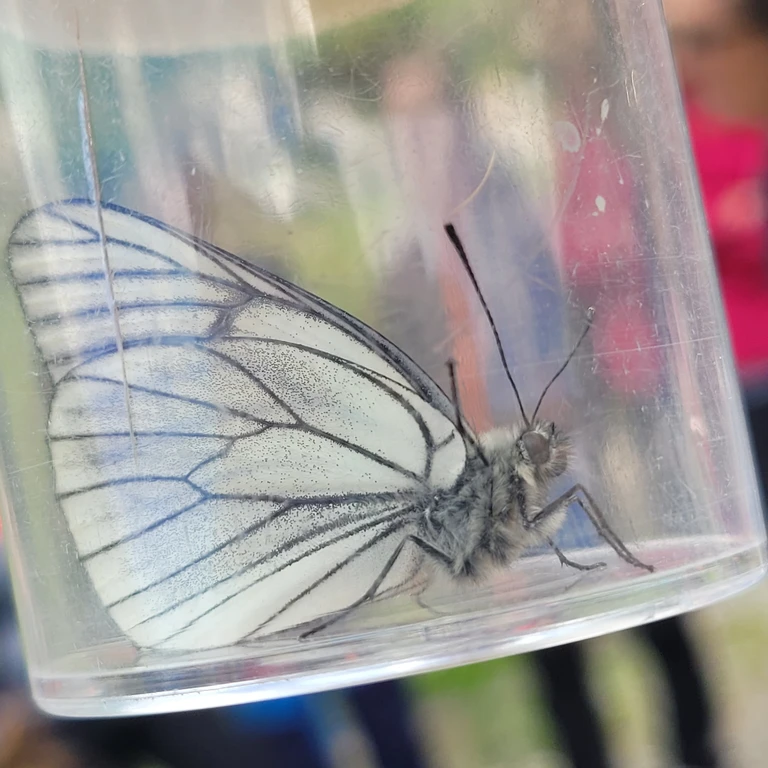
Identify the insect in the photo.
Aporia crataegi
